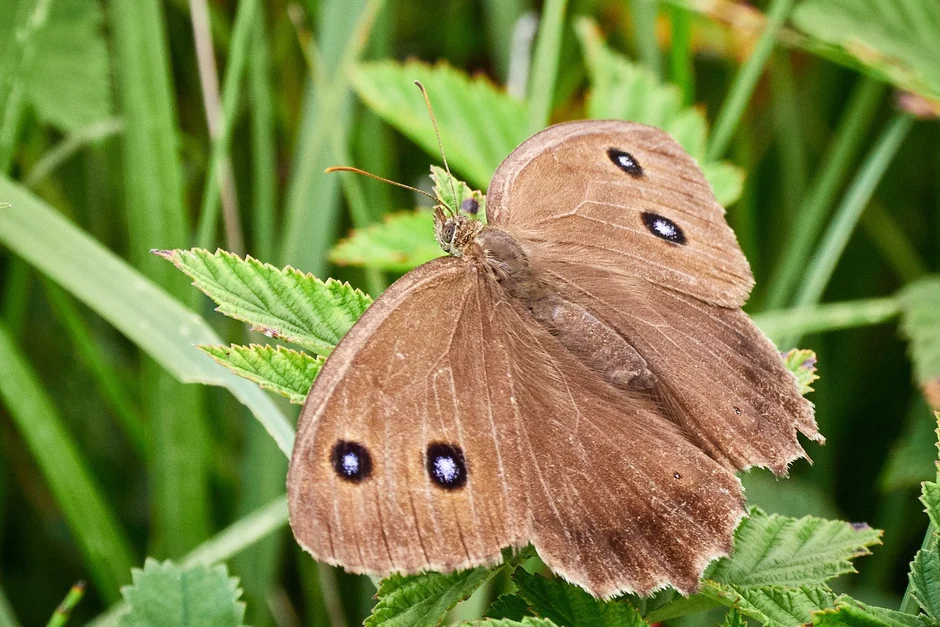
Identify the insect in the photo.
Minois dryas
